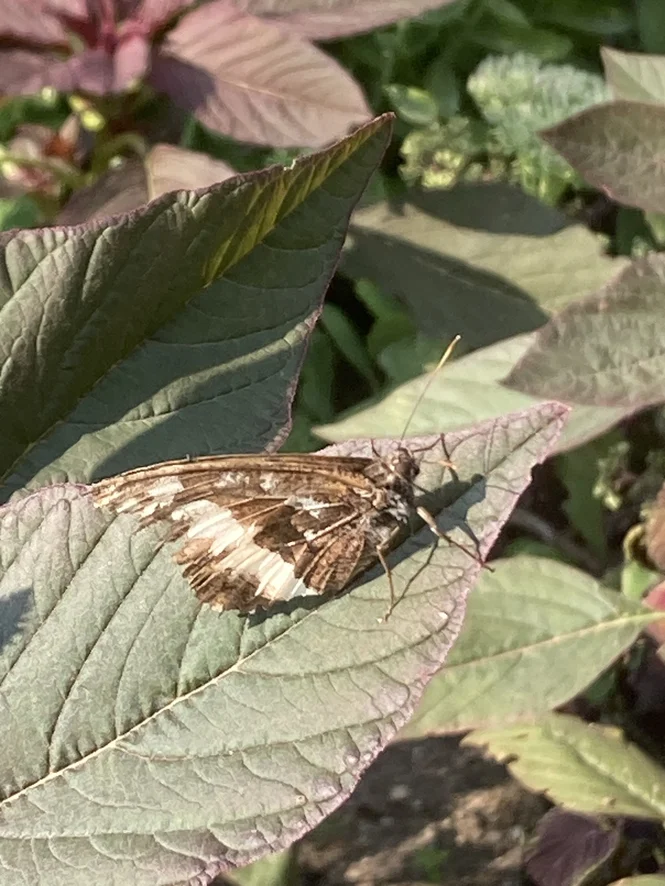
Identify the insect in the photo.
Brintesia circe
